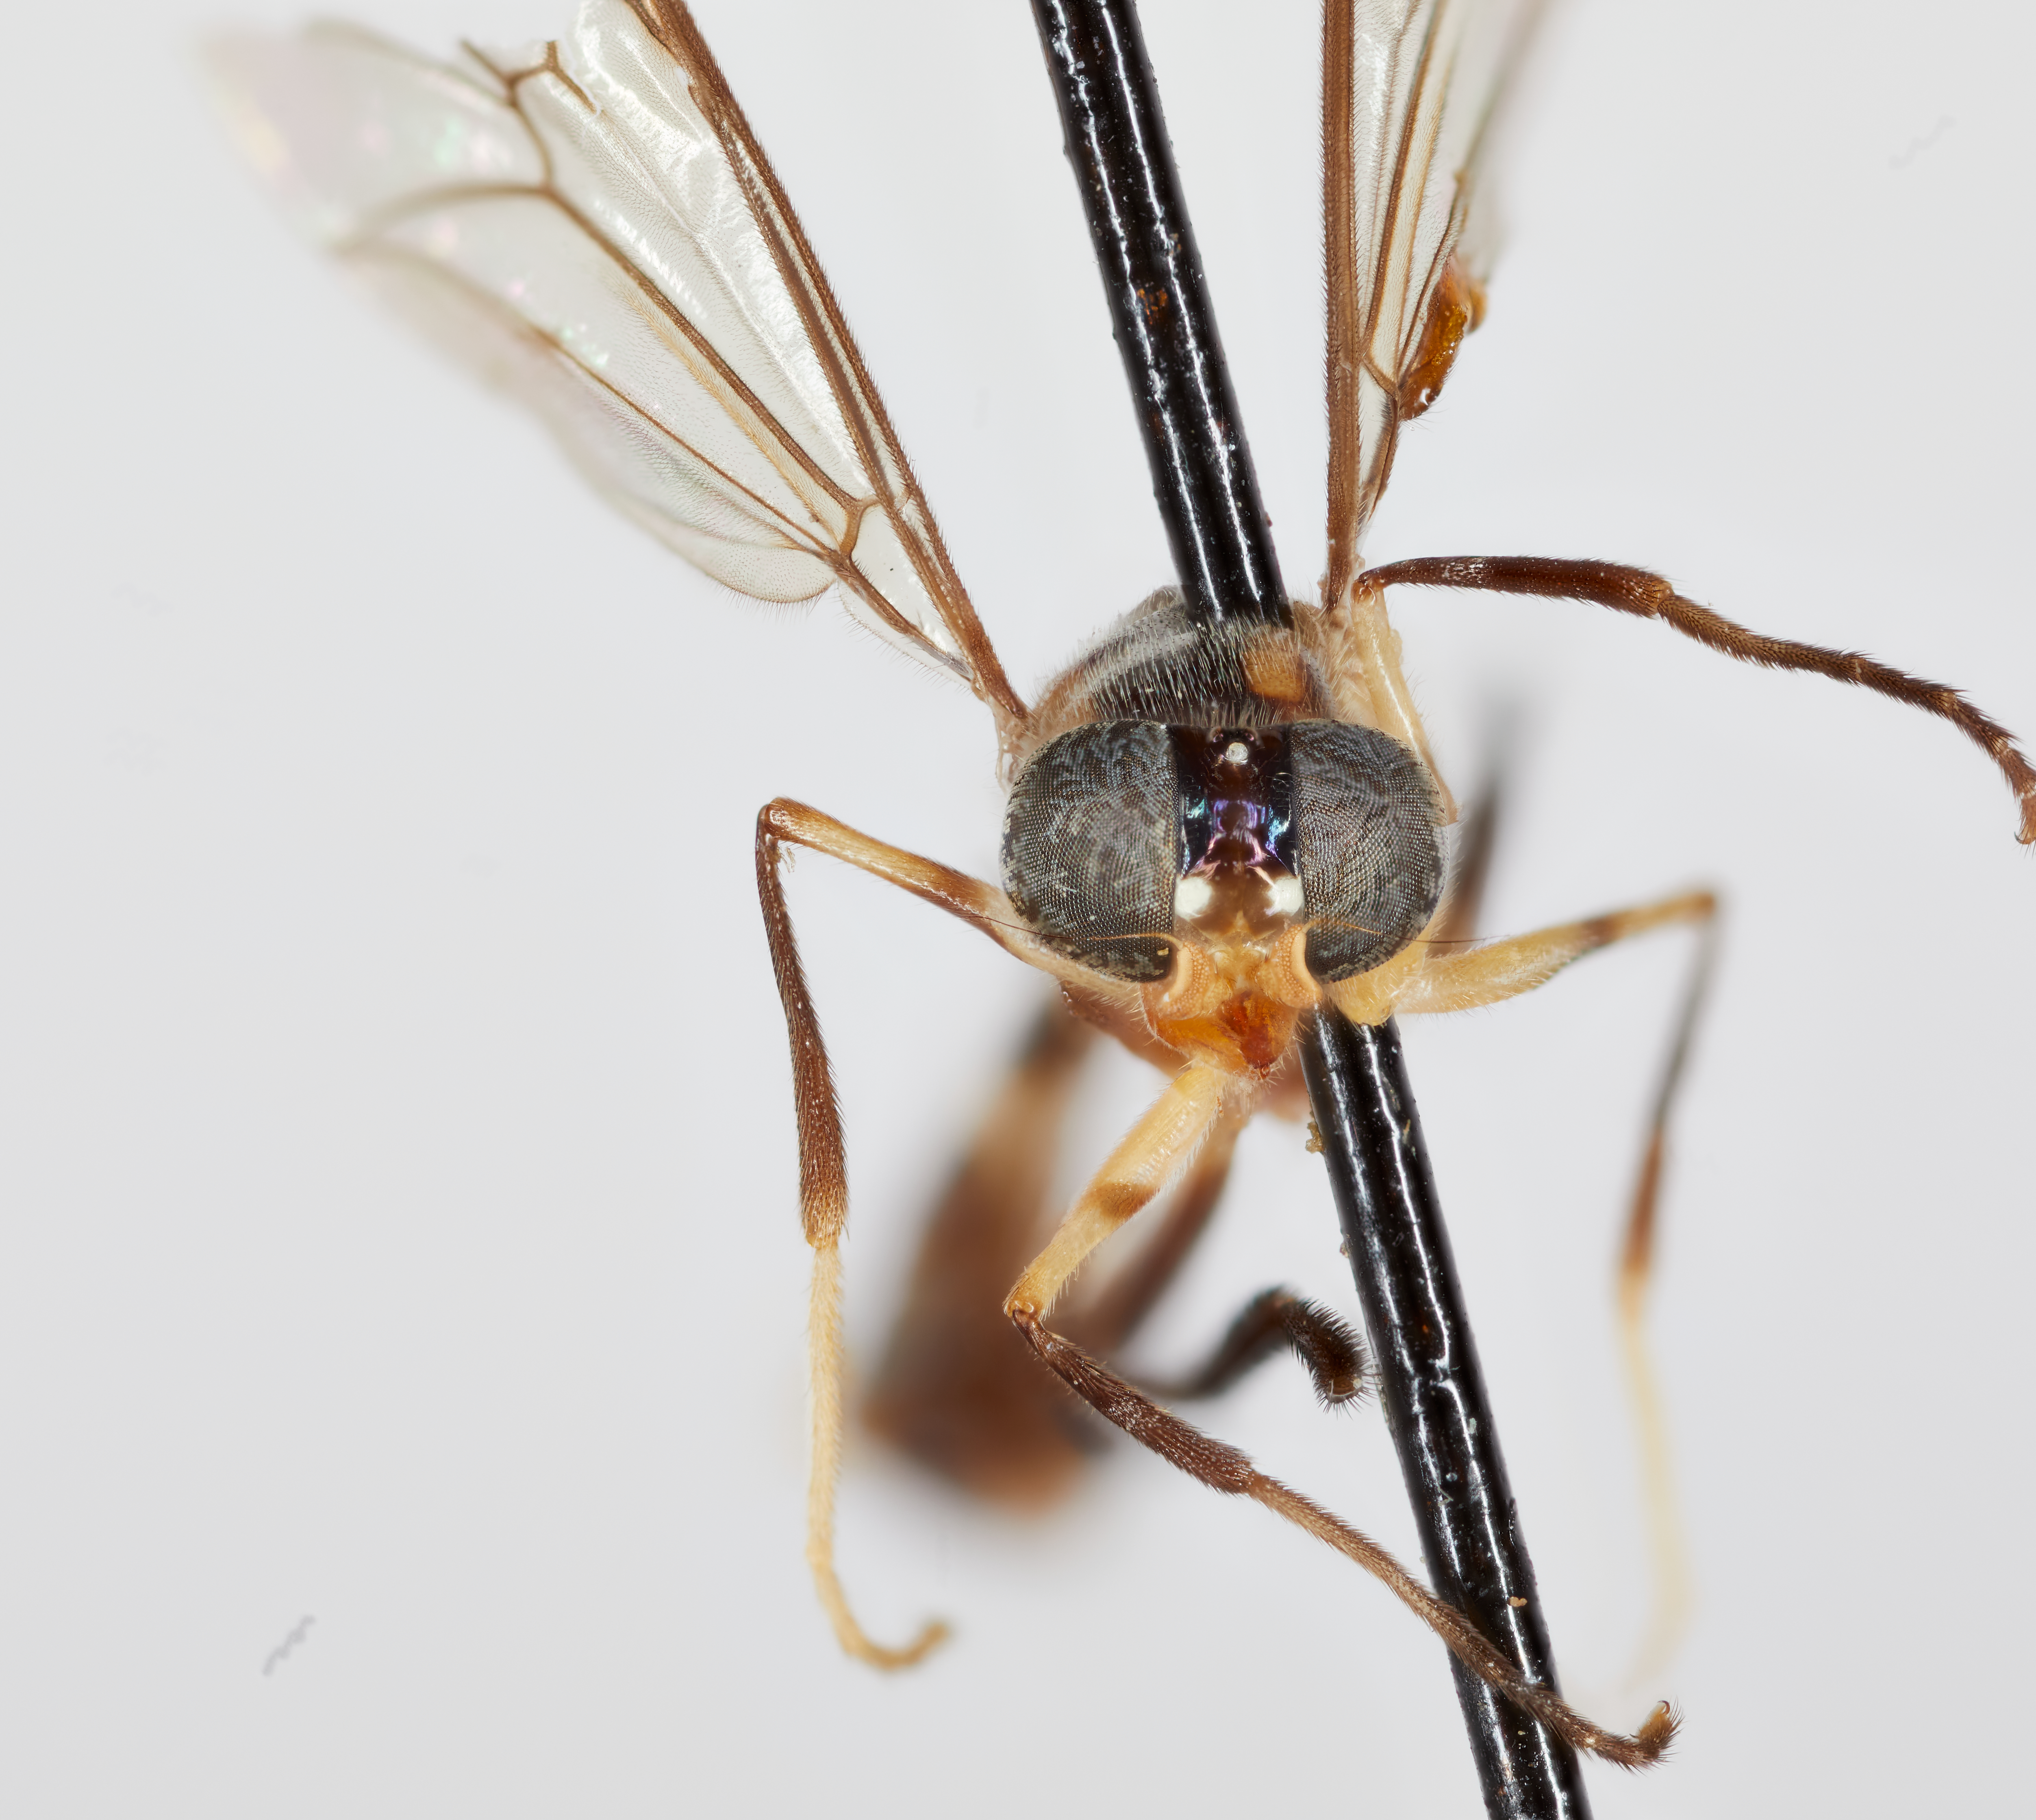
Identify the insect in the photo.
Merosargus contortus
